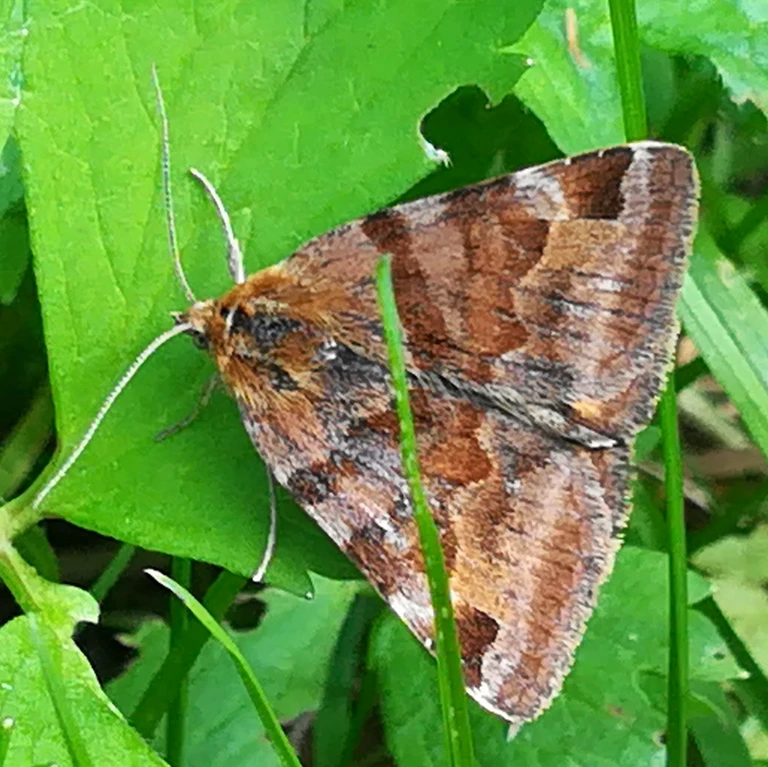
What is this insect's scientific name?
Euclidia glyphica
